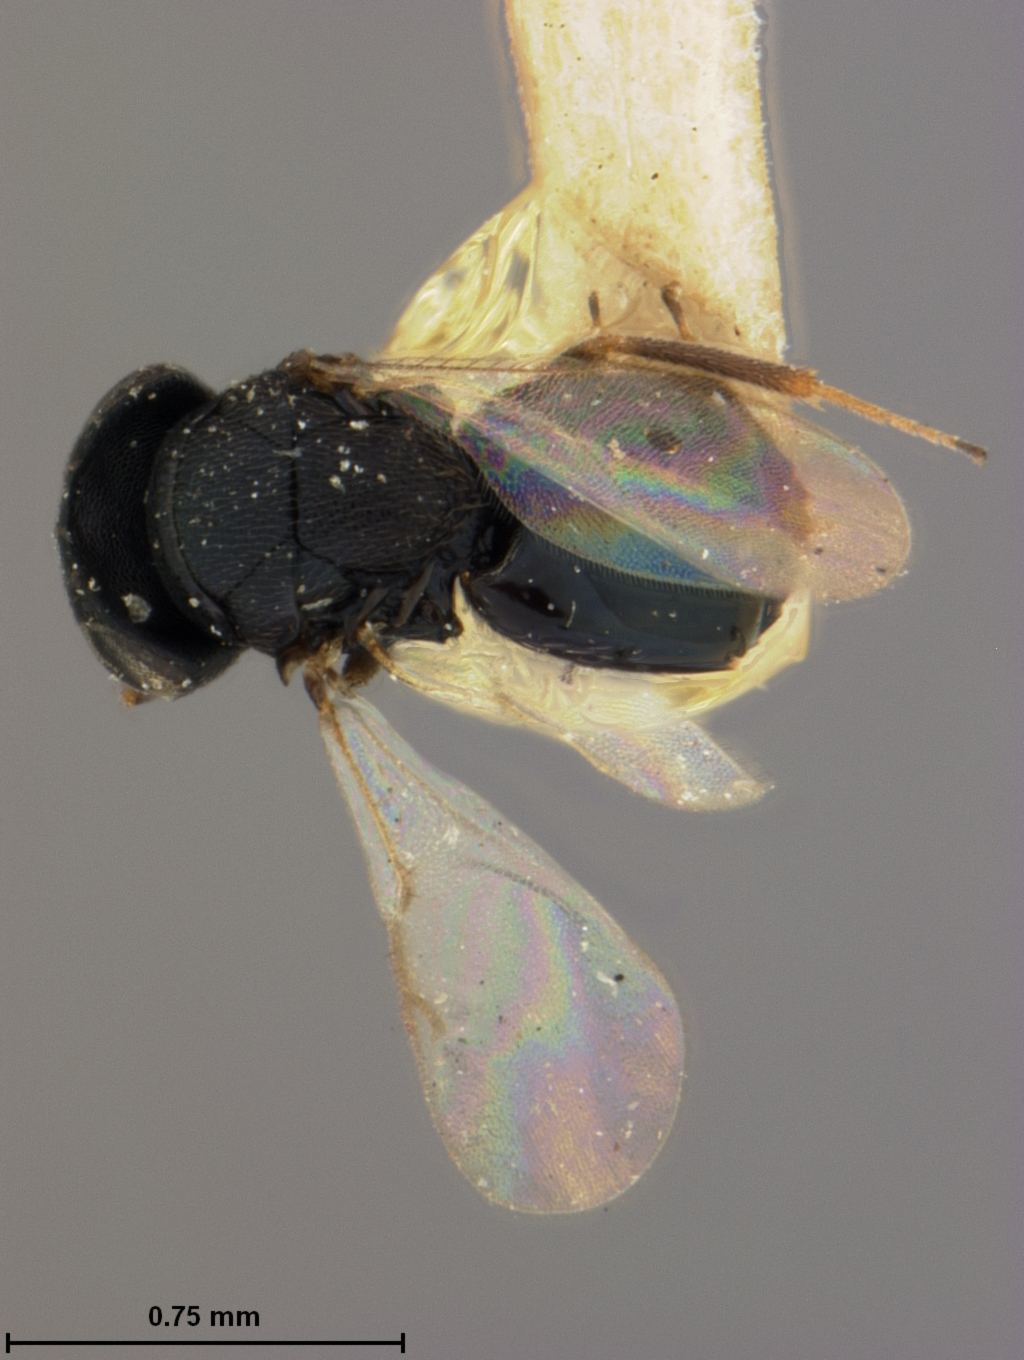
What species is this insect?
Eunotus lividus
